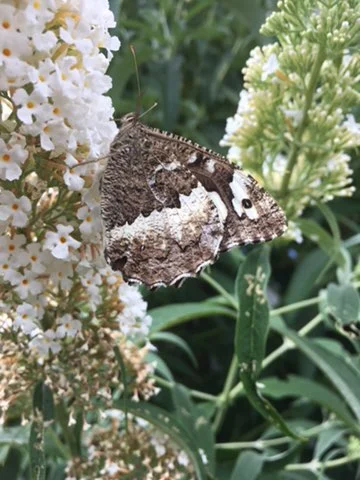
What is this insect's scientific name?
Brintesia circe
